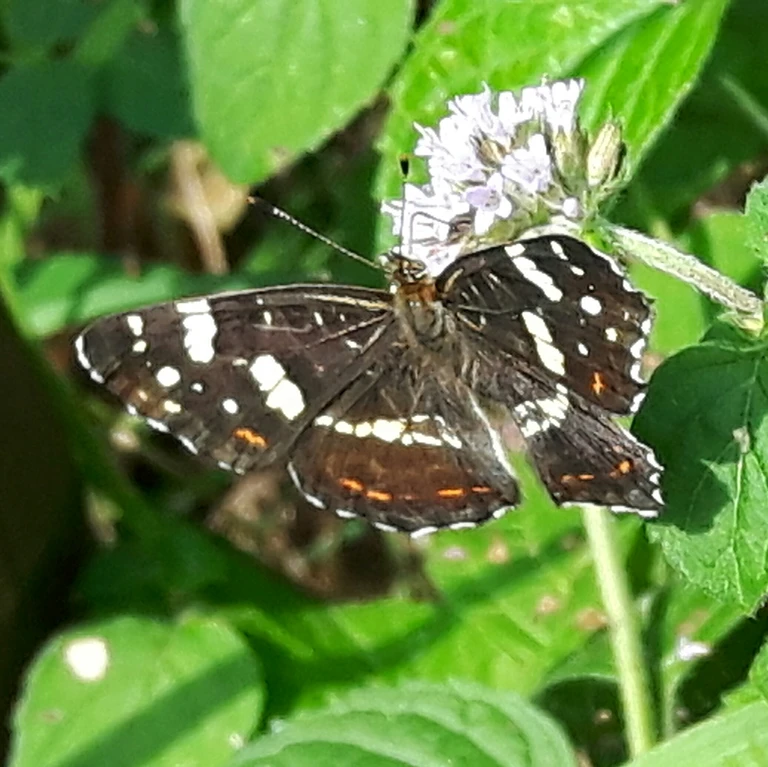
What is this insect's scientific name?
Araschnia levana
